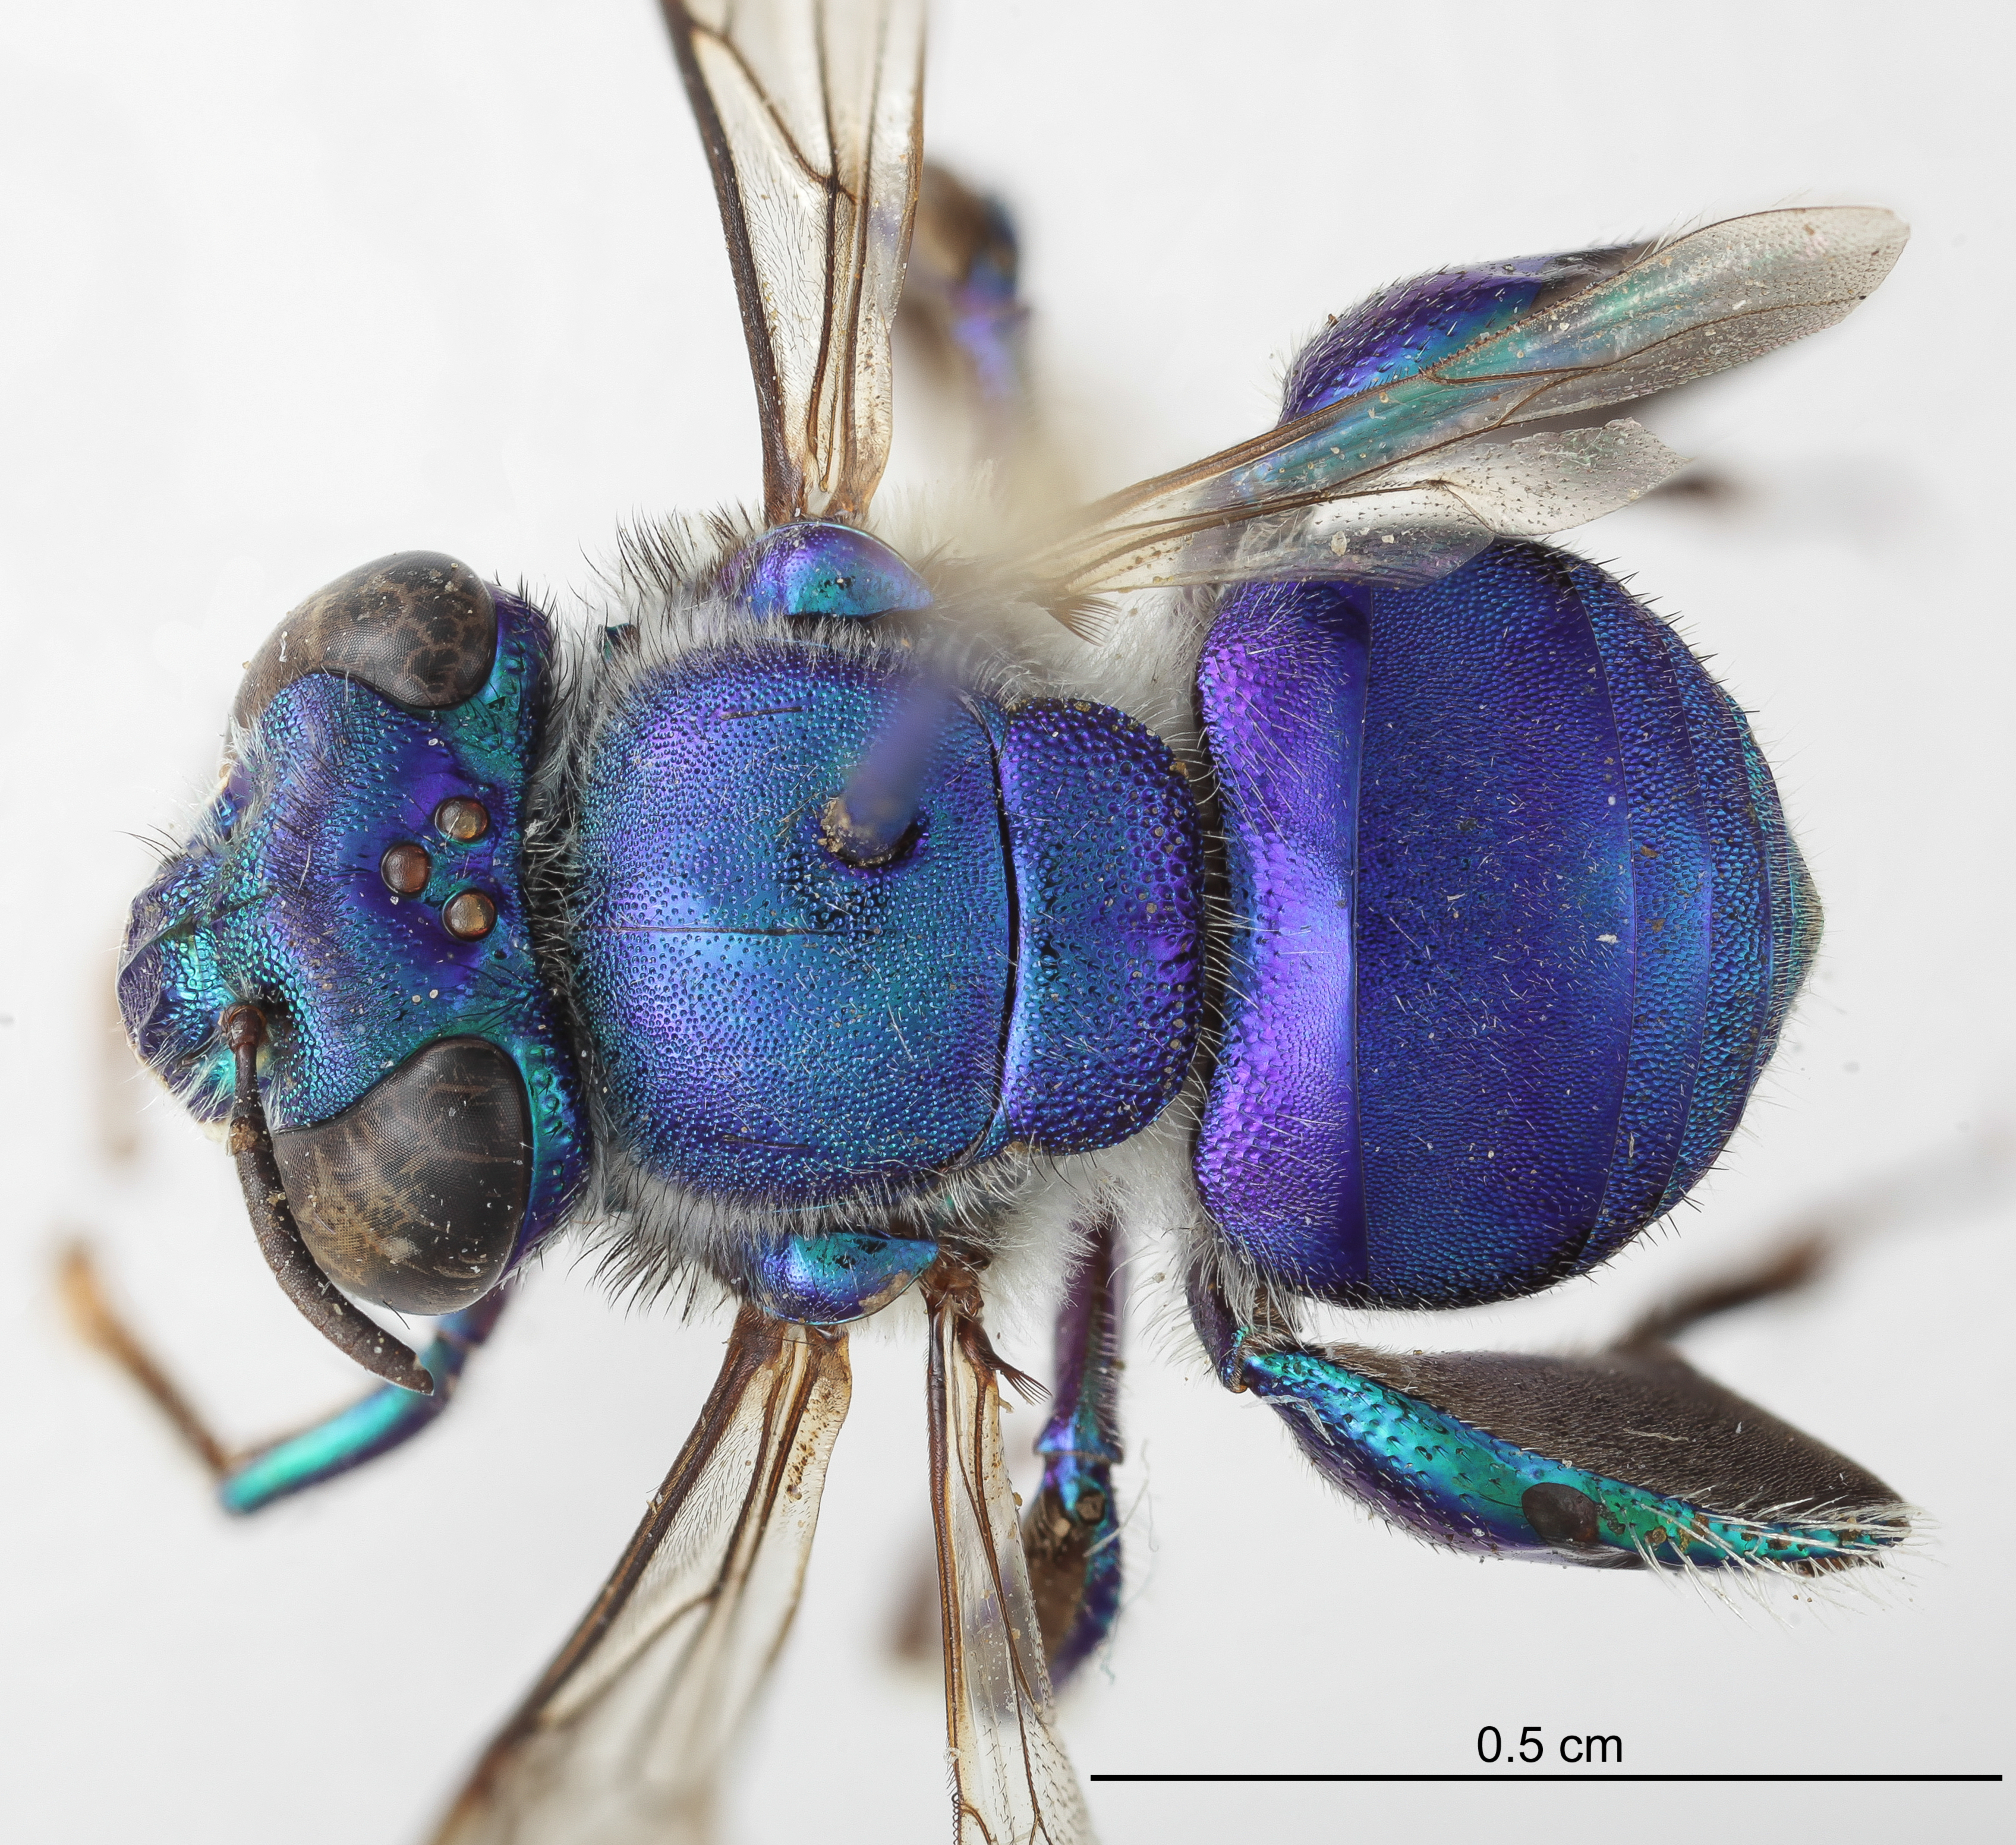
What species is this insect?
Euglossa viridis
